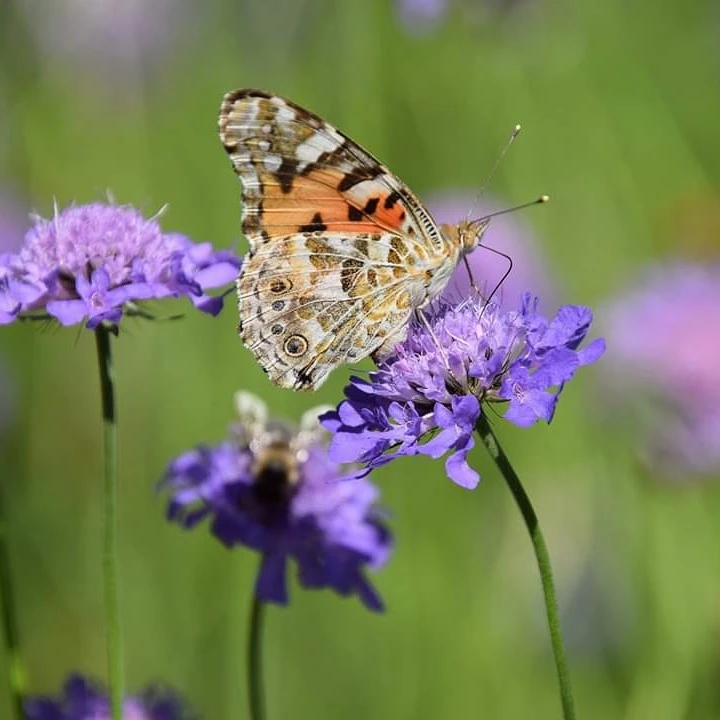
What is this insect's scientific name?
Vanessa cardui
